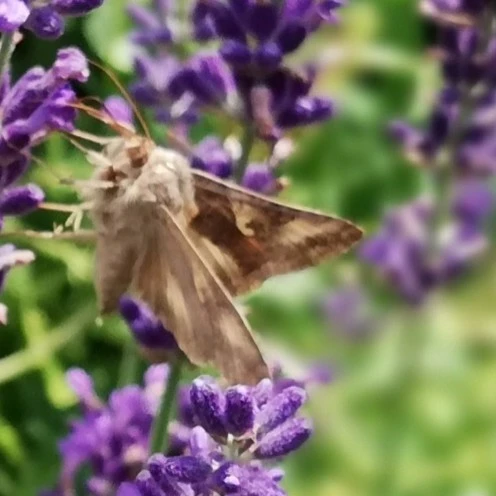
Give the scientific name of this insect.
Autographa gamma
